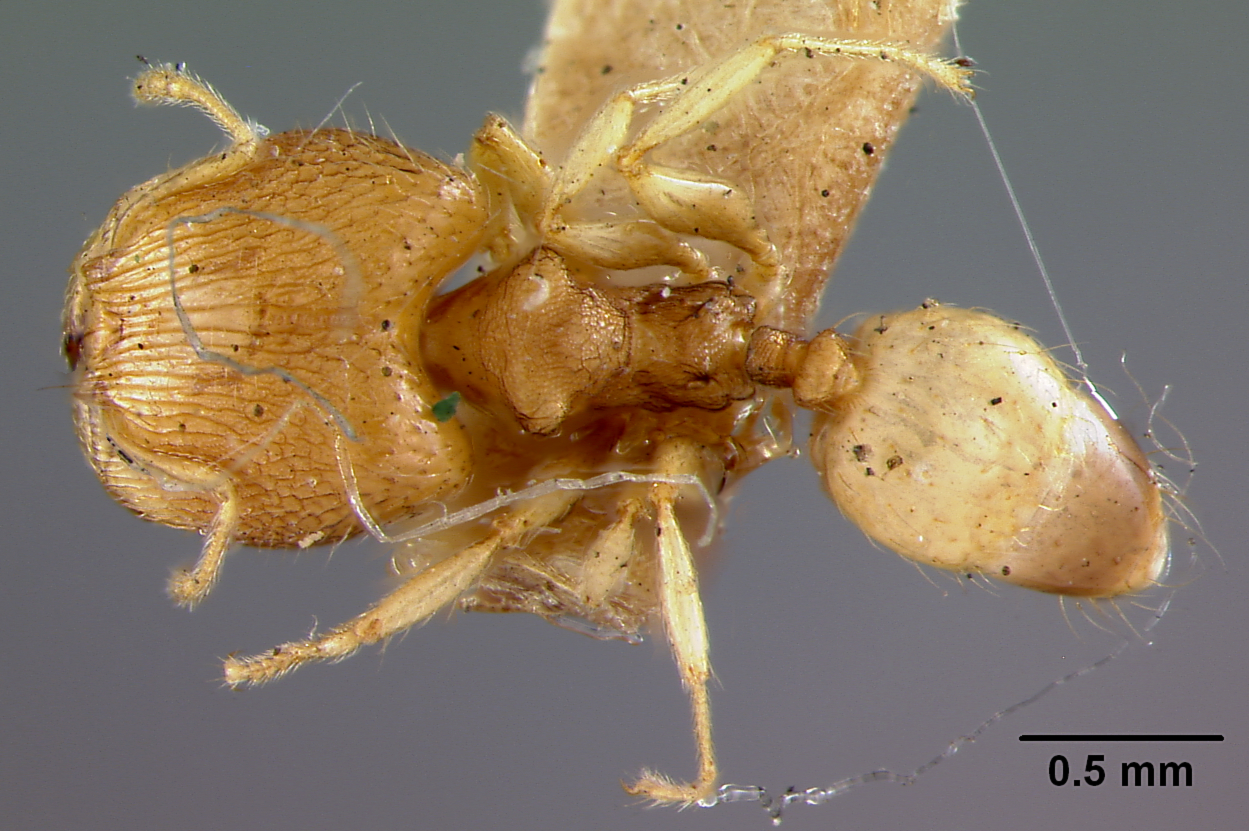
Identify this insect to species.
Pheidole nindi
